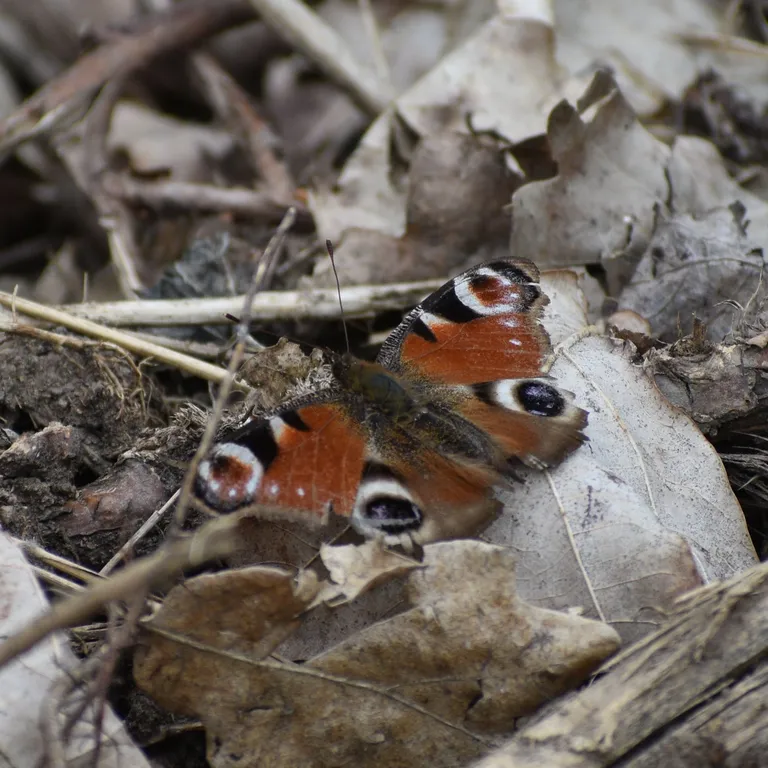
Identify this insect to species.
Aglais io
